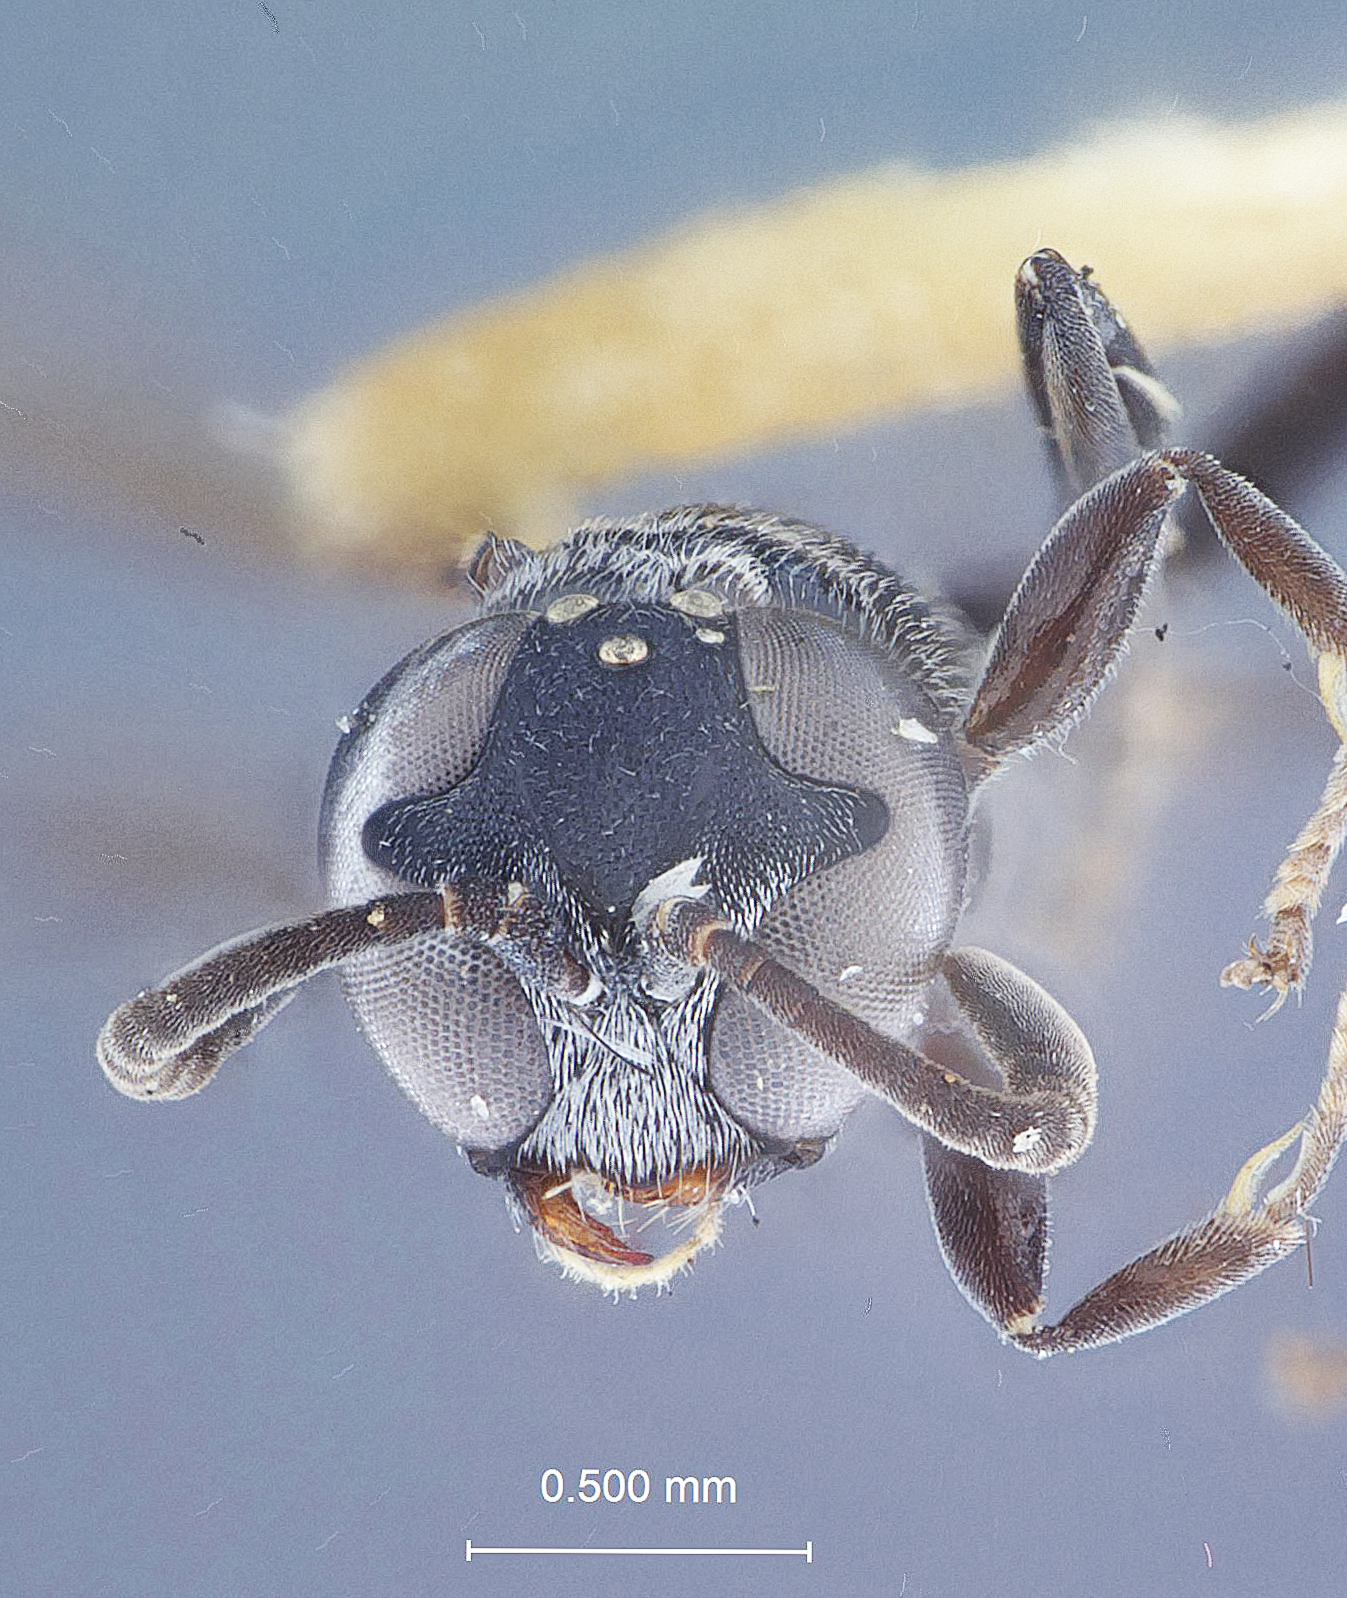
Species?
Trypoxylon bellardi
